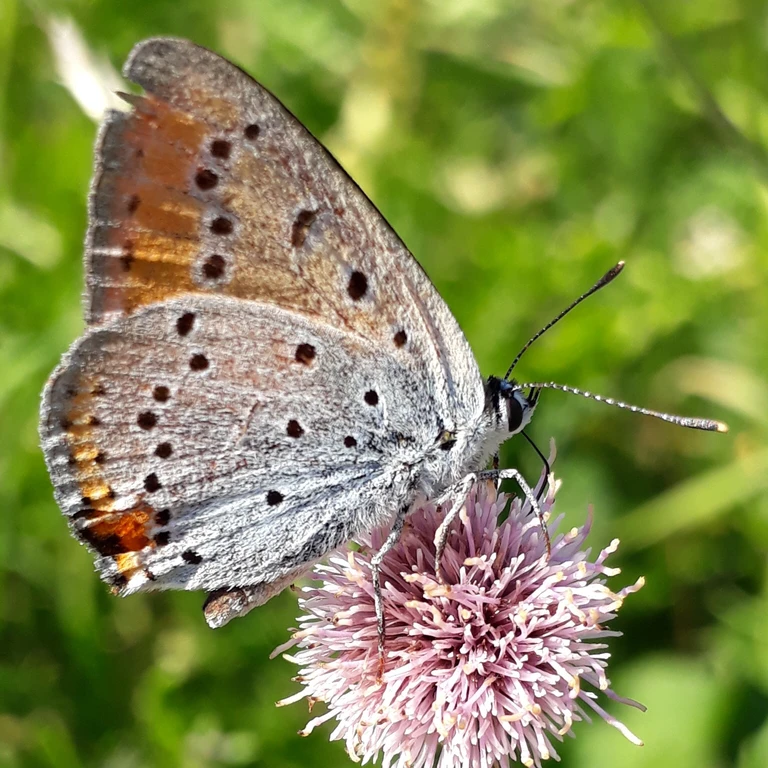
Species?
Lycaena dispar
